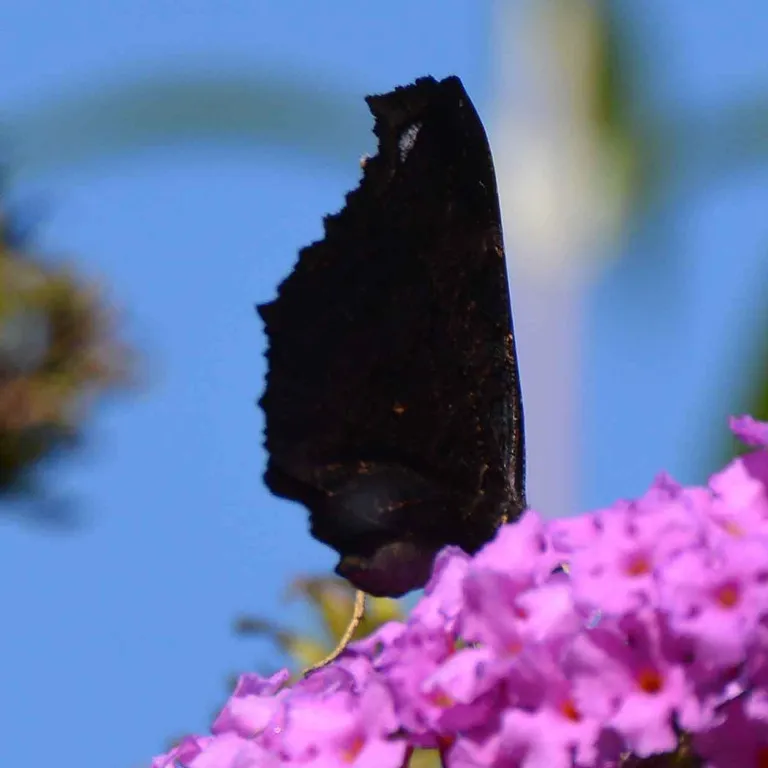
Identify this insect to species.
Aglais io
